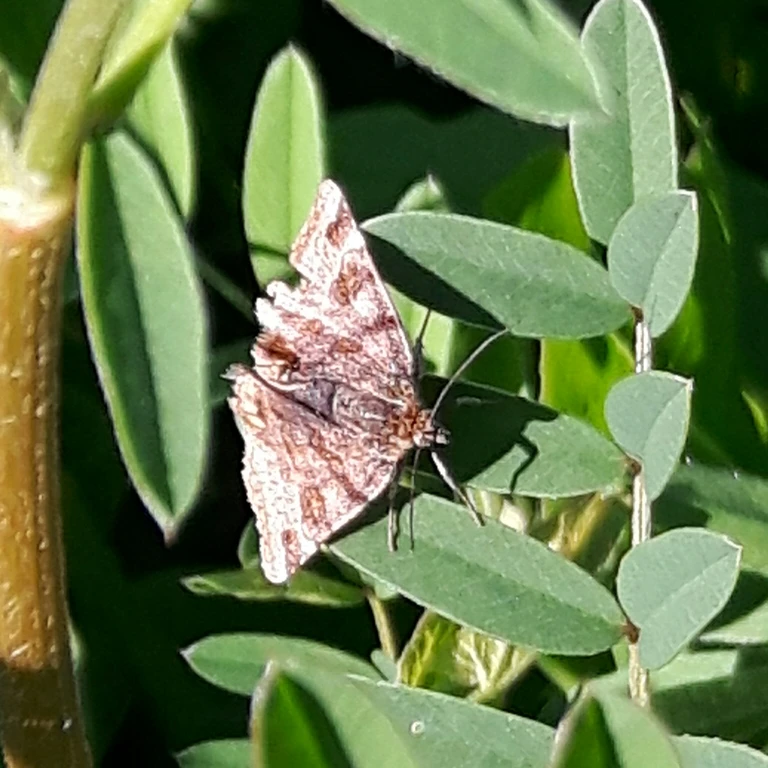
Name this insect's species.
Euclidia glyphica
